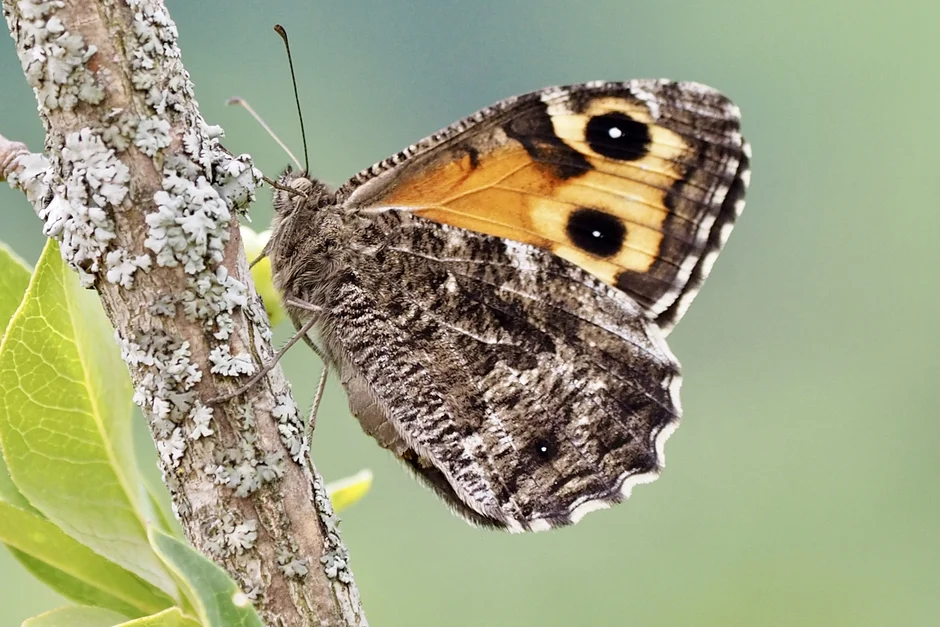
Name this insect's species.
Hipparchia semele
